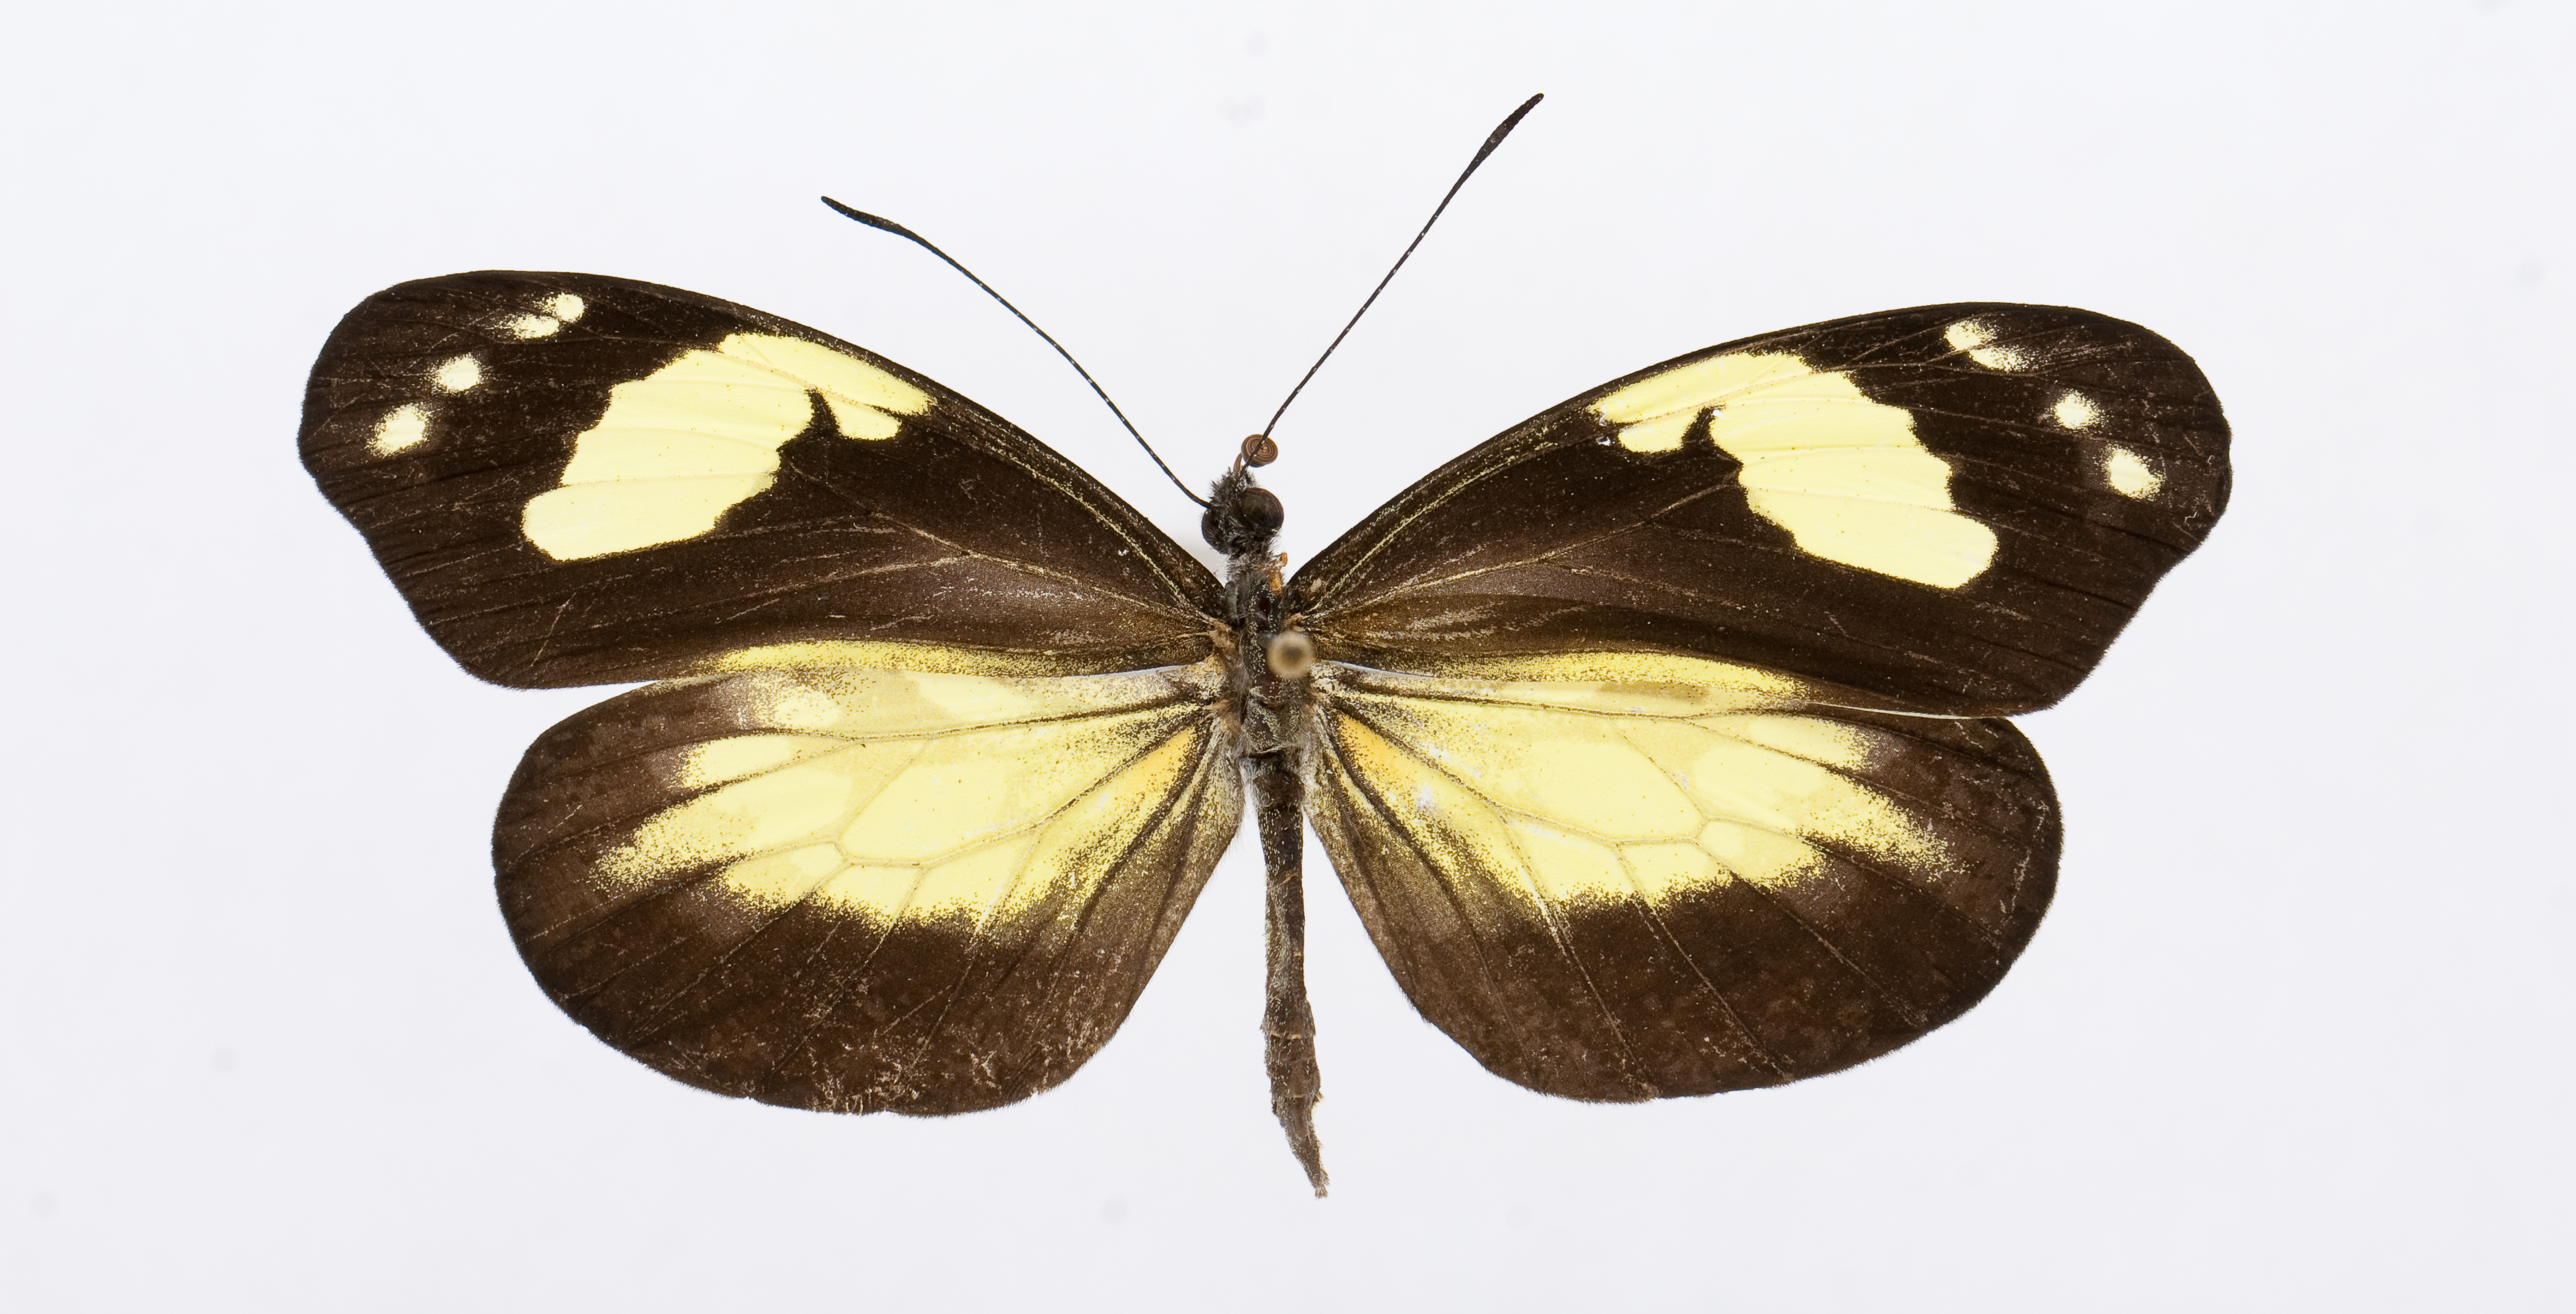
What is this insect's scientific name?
Dismorphia zaela
